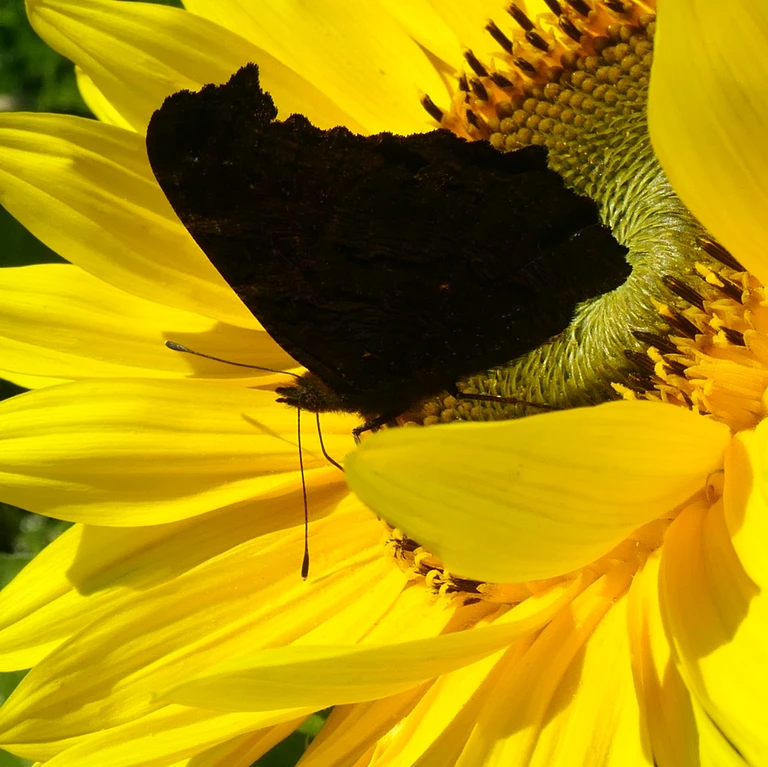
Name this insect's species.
Aglais io
